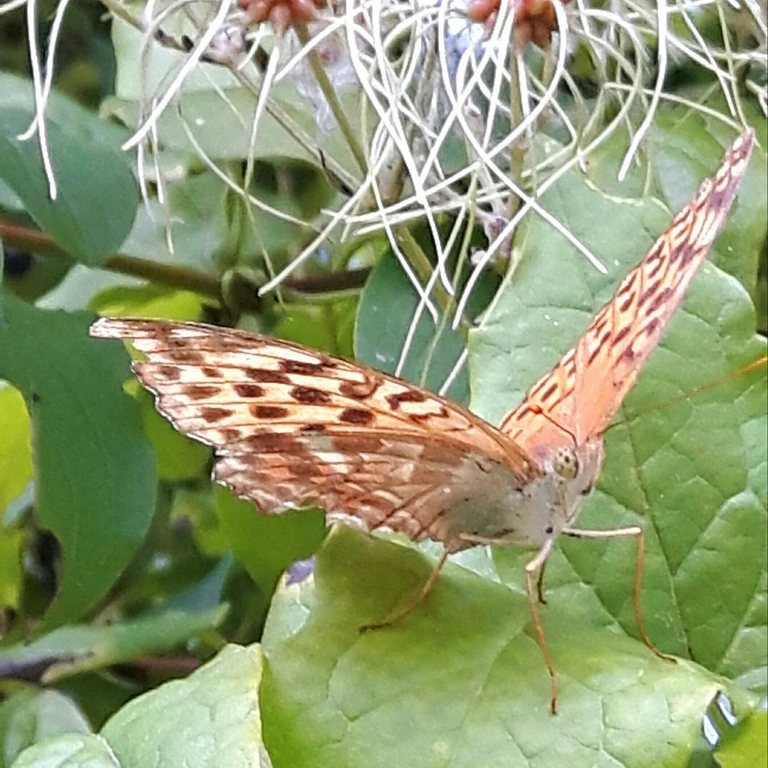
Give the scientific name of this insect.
Argynnis paphia
